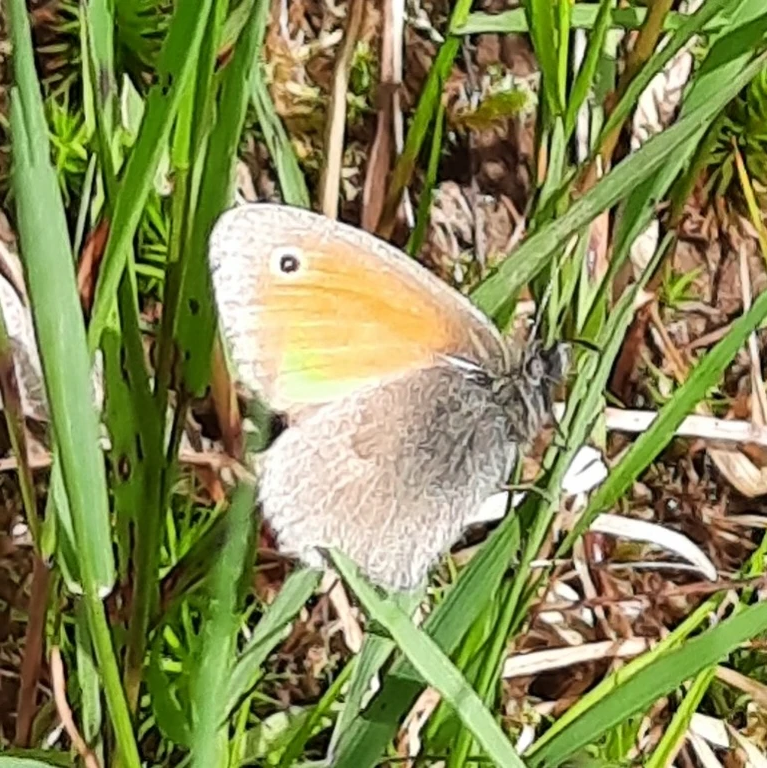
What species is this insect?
Coenonympha pamphilus
